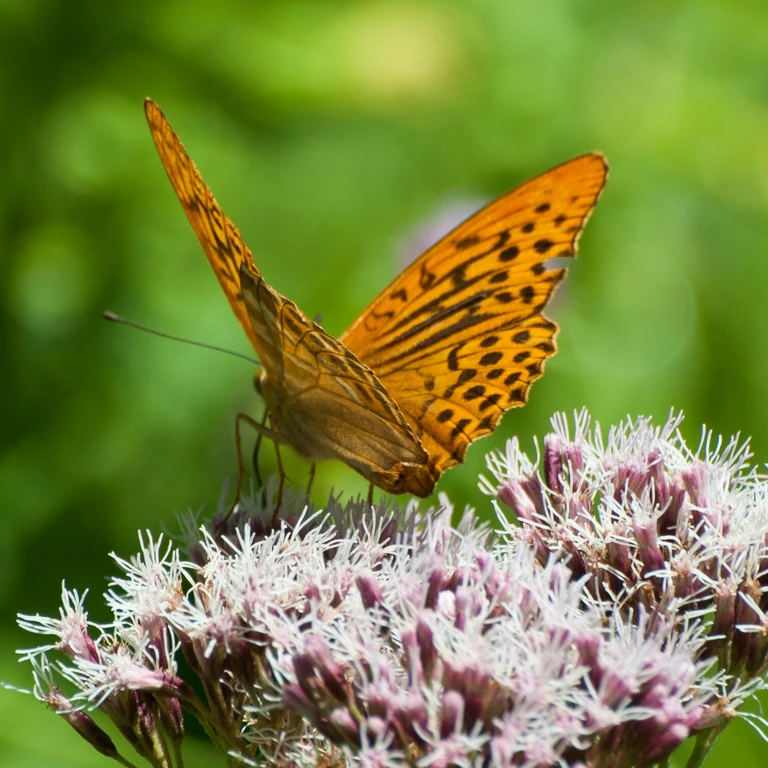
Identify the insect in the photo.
Argynnis paphia
